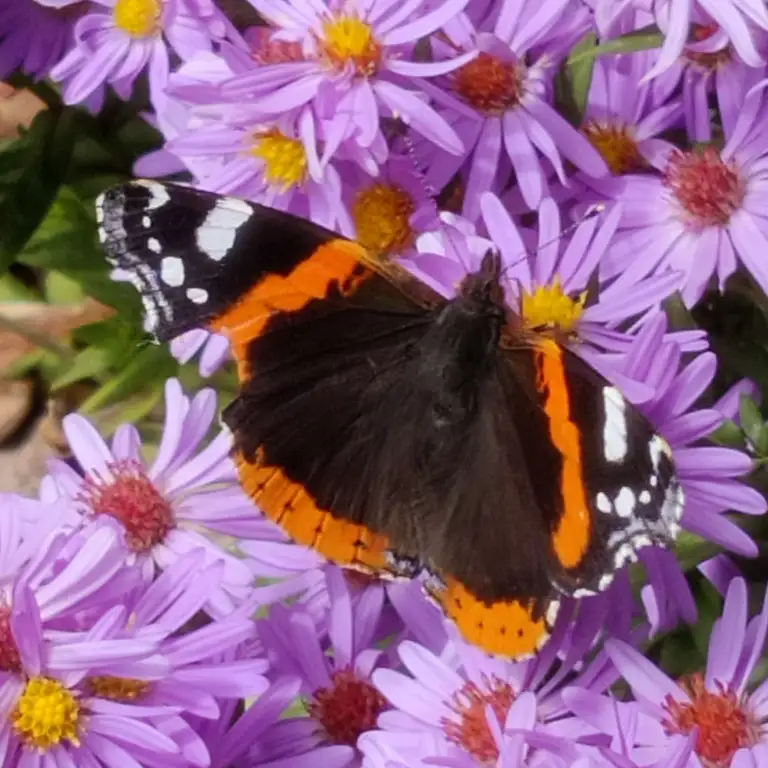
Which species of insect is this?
Vanessa atalanta
